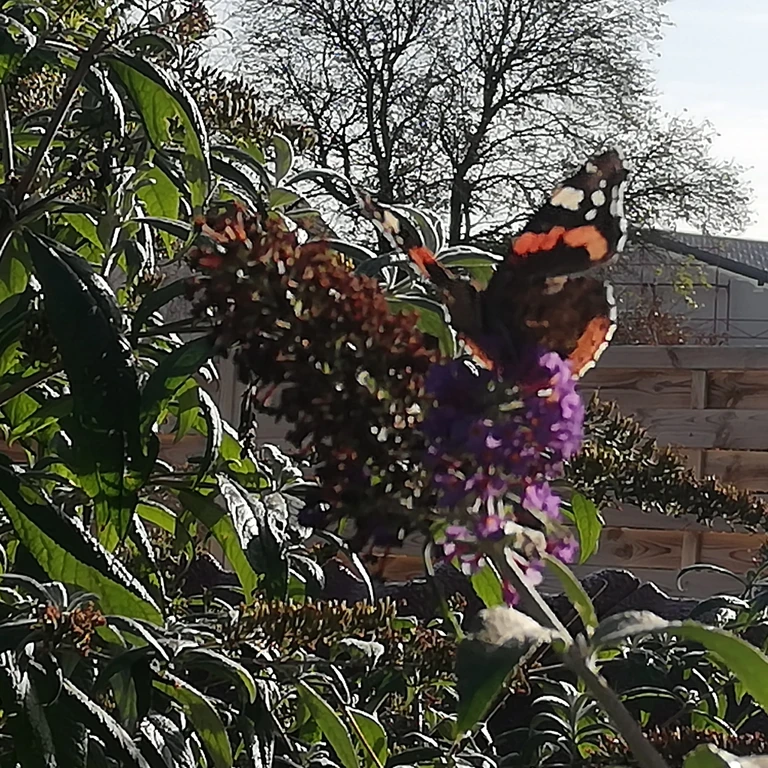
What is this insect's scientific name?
Vanessa atalanta
